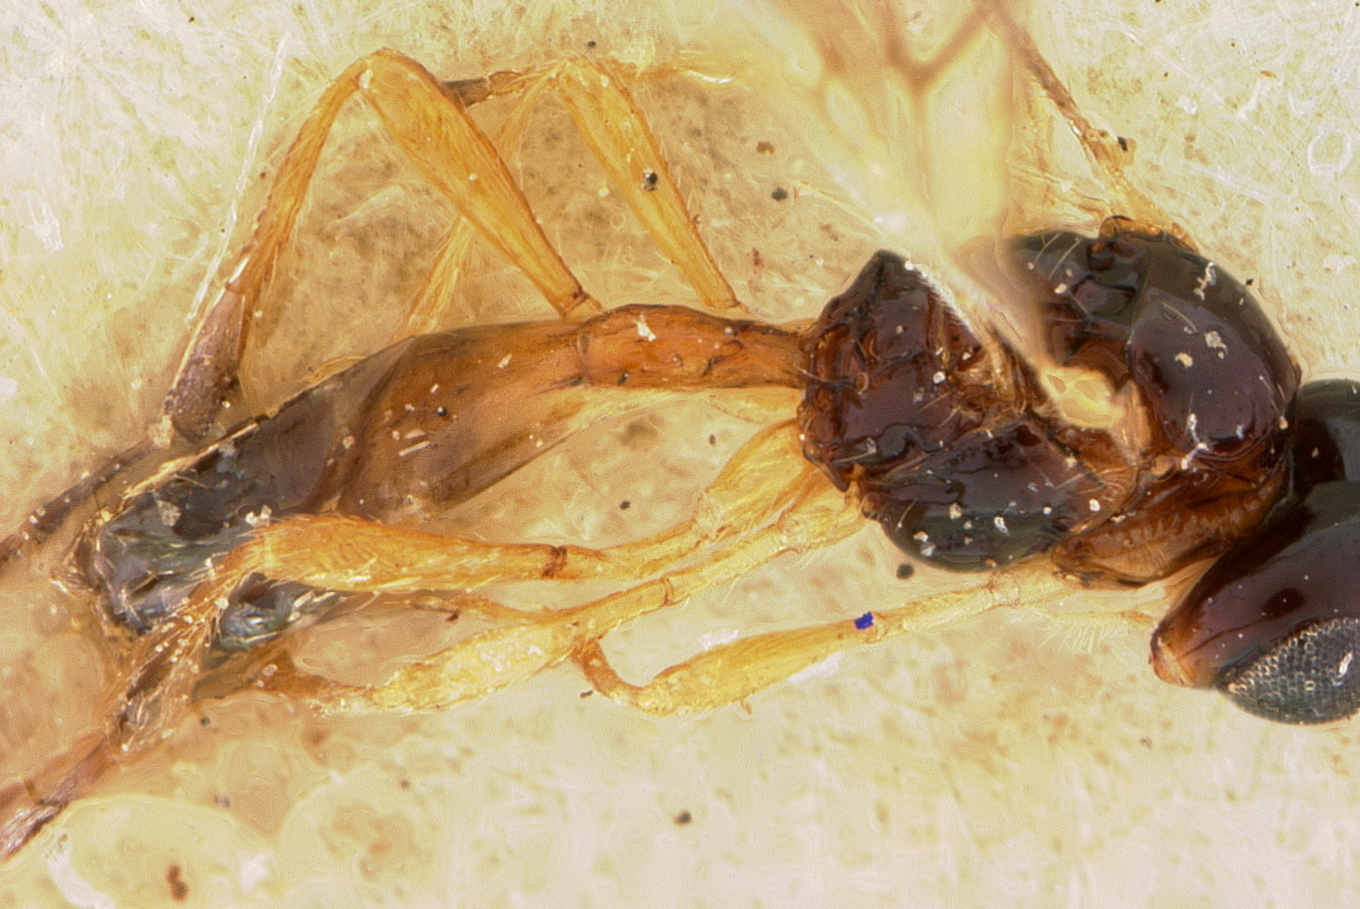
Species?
Aspilota pitiensis
